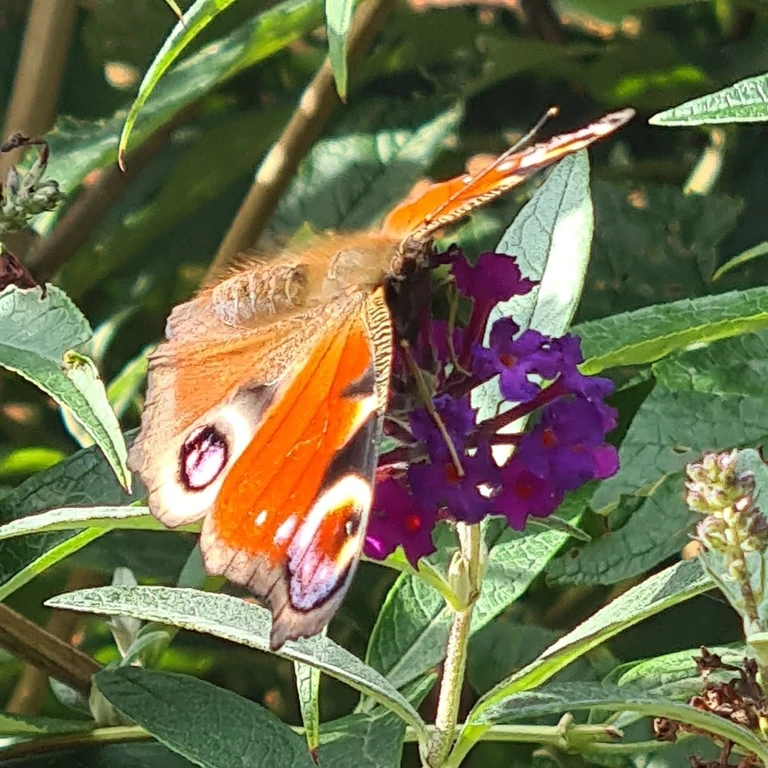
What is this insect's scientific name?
Aglais io
